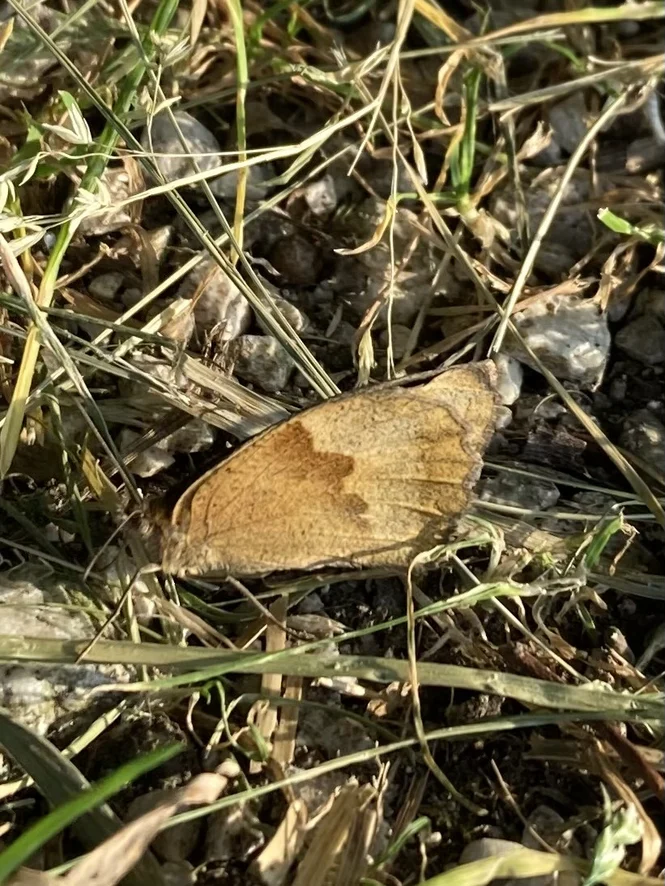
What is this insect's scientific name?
Maniola jurtina
